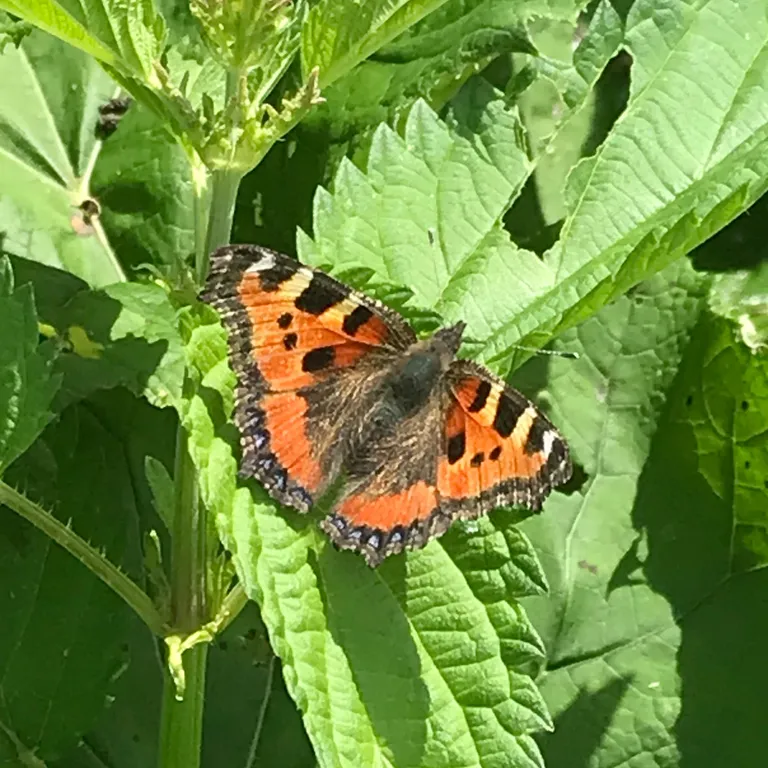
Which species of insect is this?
Aglais urticae
